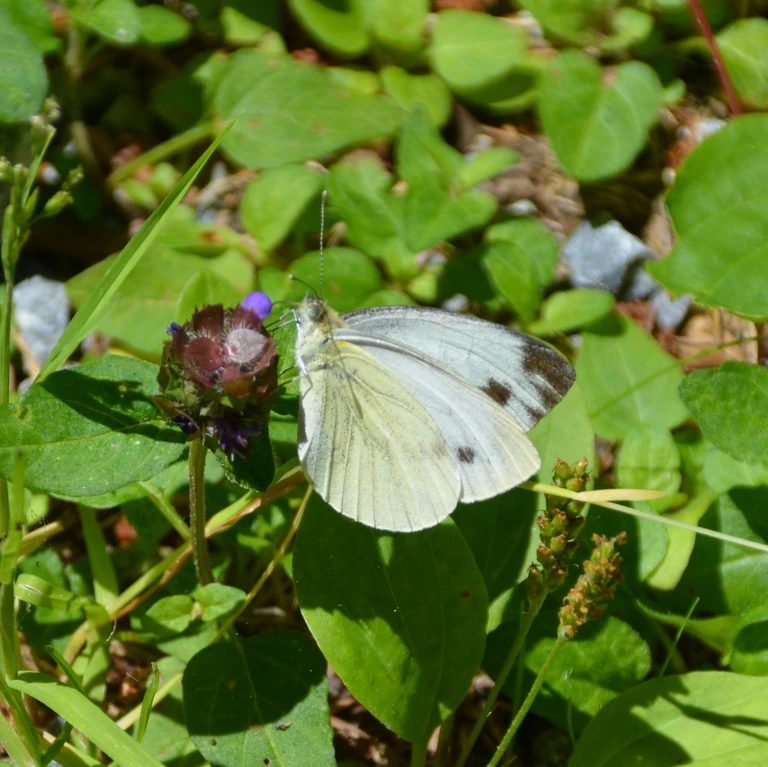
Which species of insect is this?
Pieris napi
